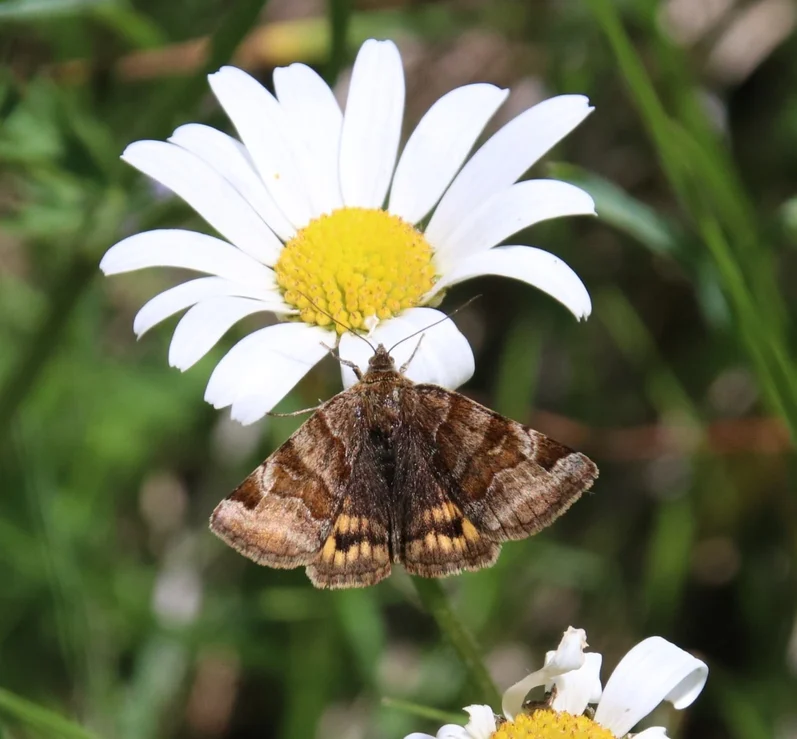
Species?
Euclidia glyphica
